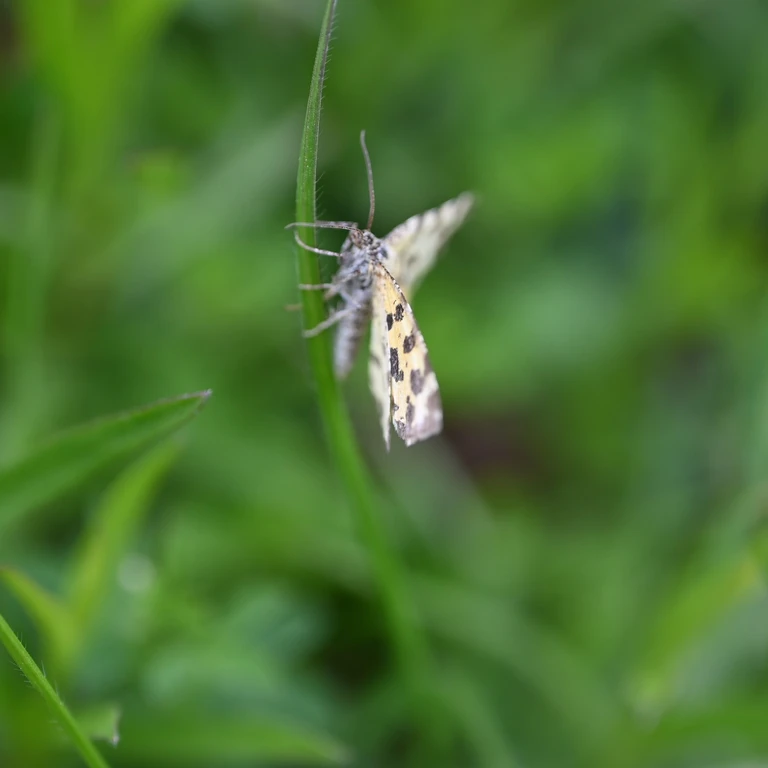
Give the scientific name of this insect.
Pseudopanthera macularia
